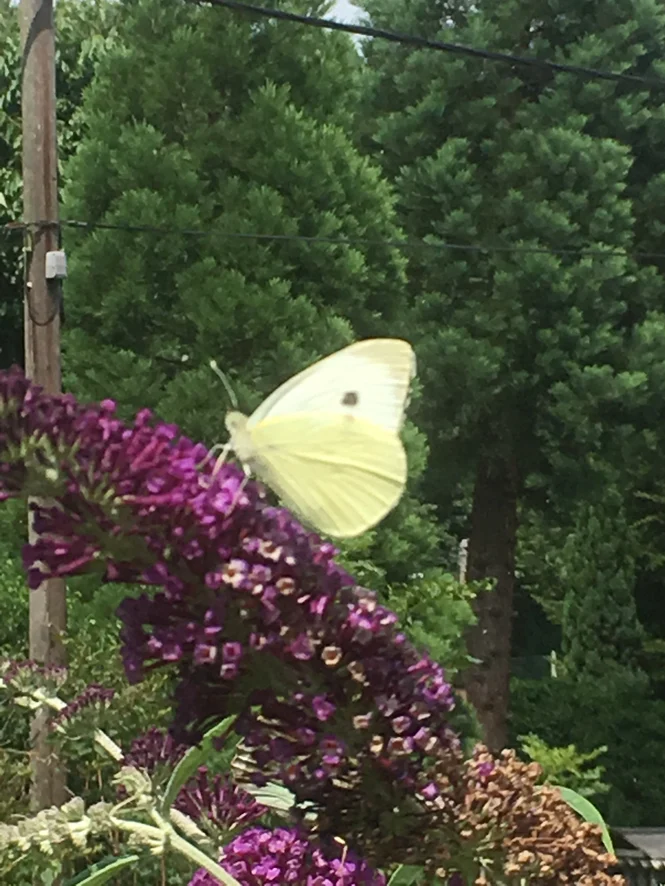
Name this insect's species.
Pieris brassicae
